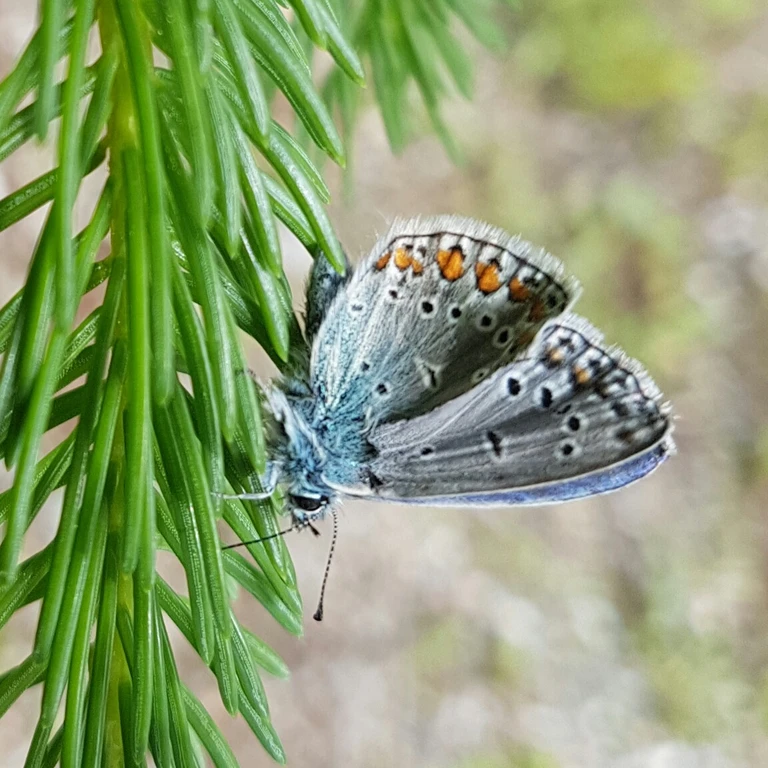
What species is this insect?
Polyommatus icarus
